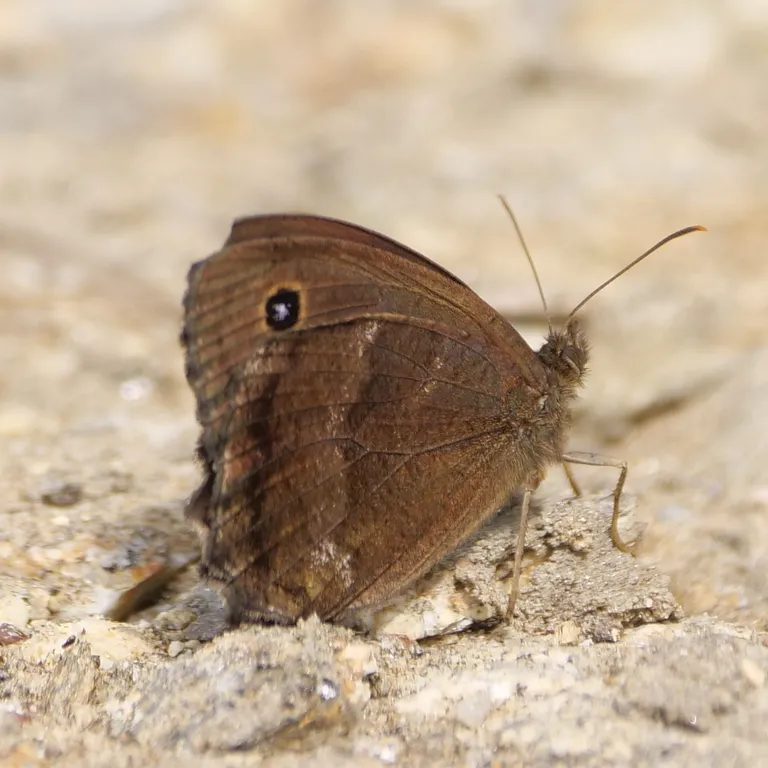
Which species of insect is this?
Minois dryas
